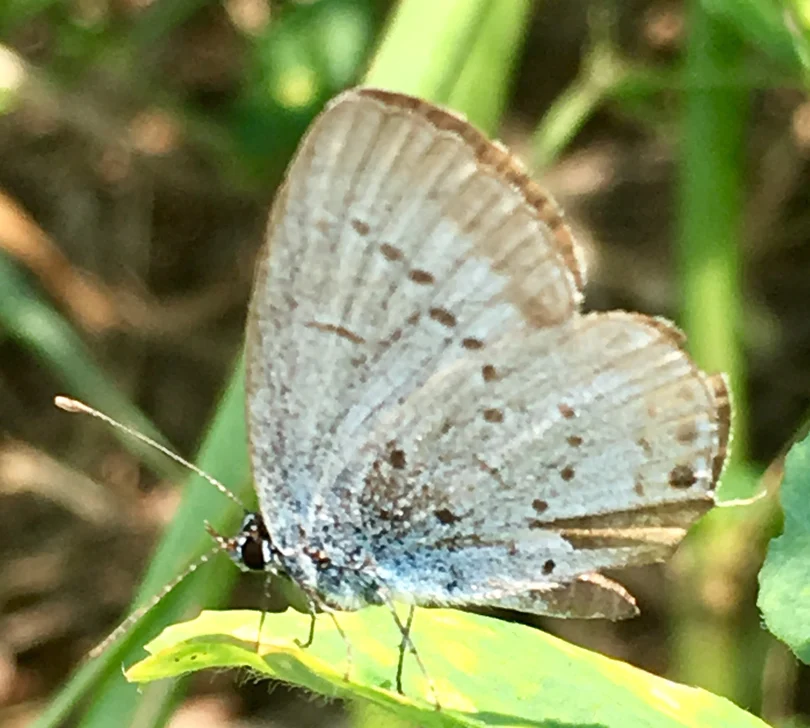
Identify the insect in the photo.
Cupido argiades (also Elkalyce argiades)
